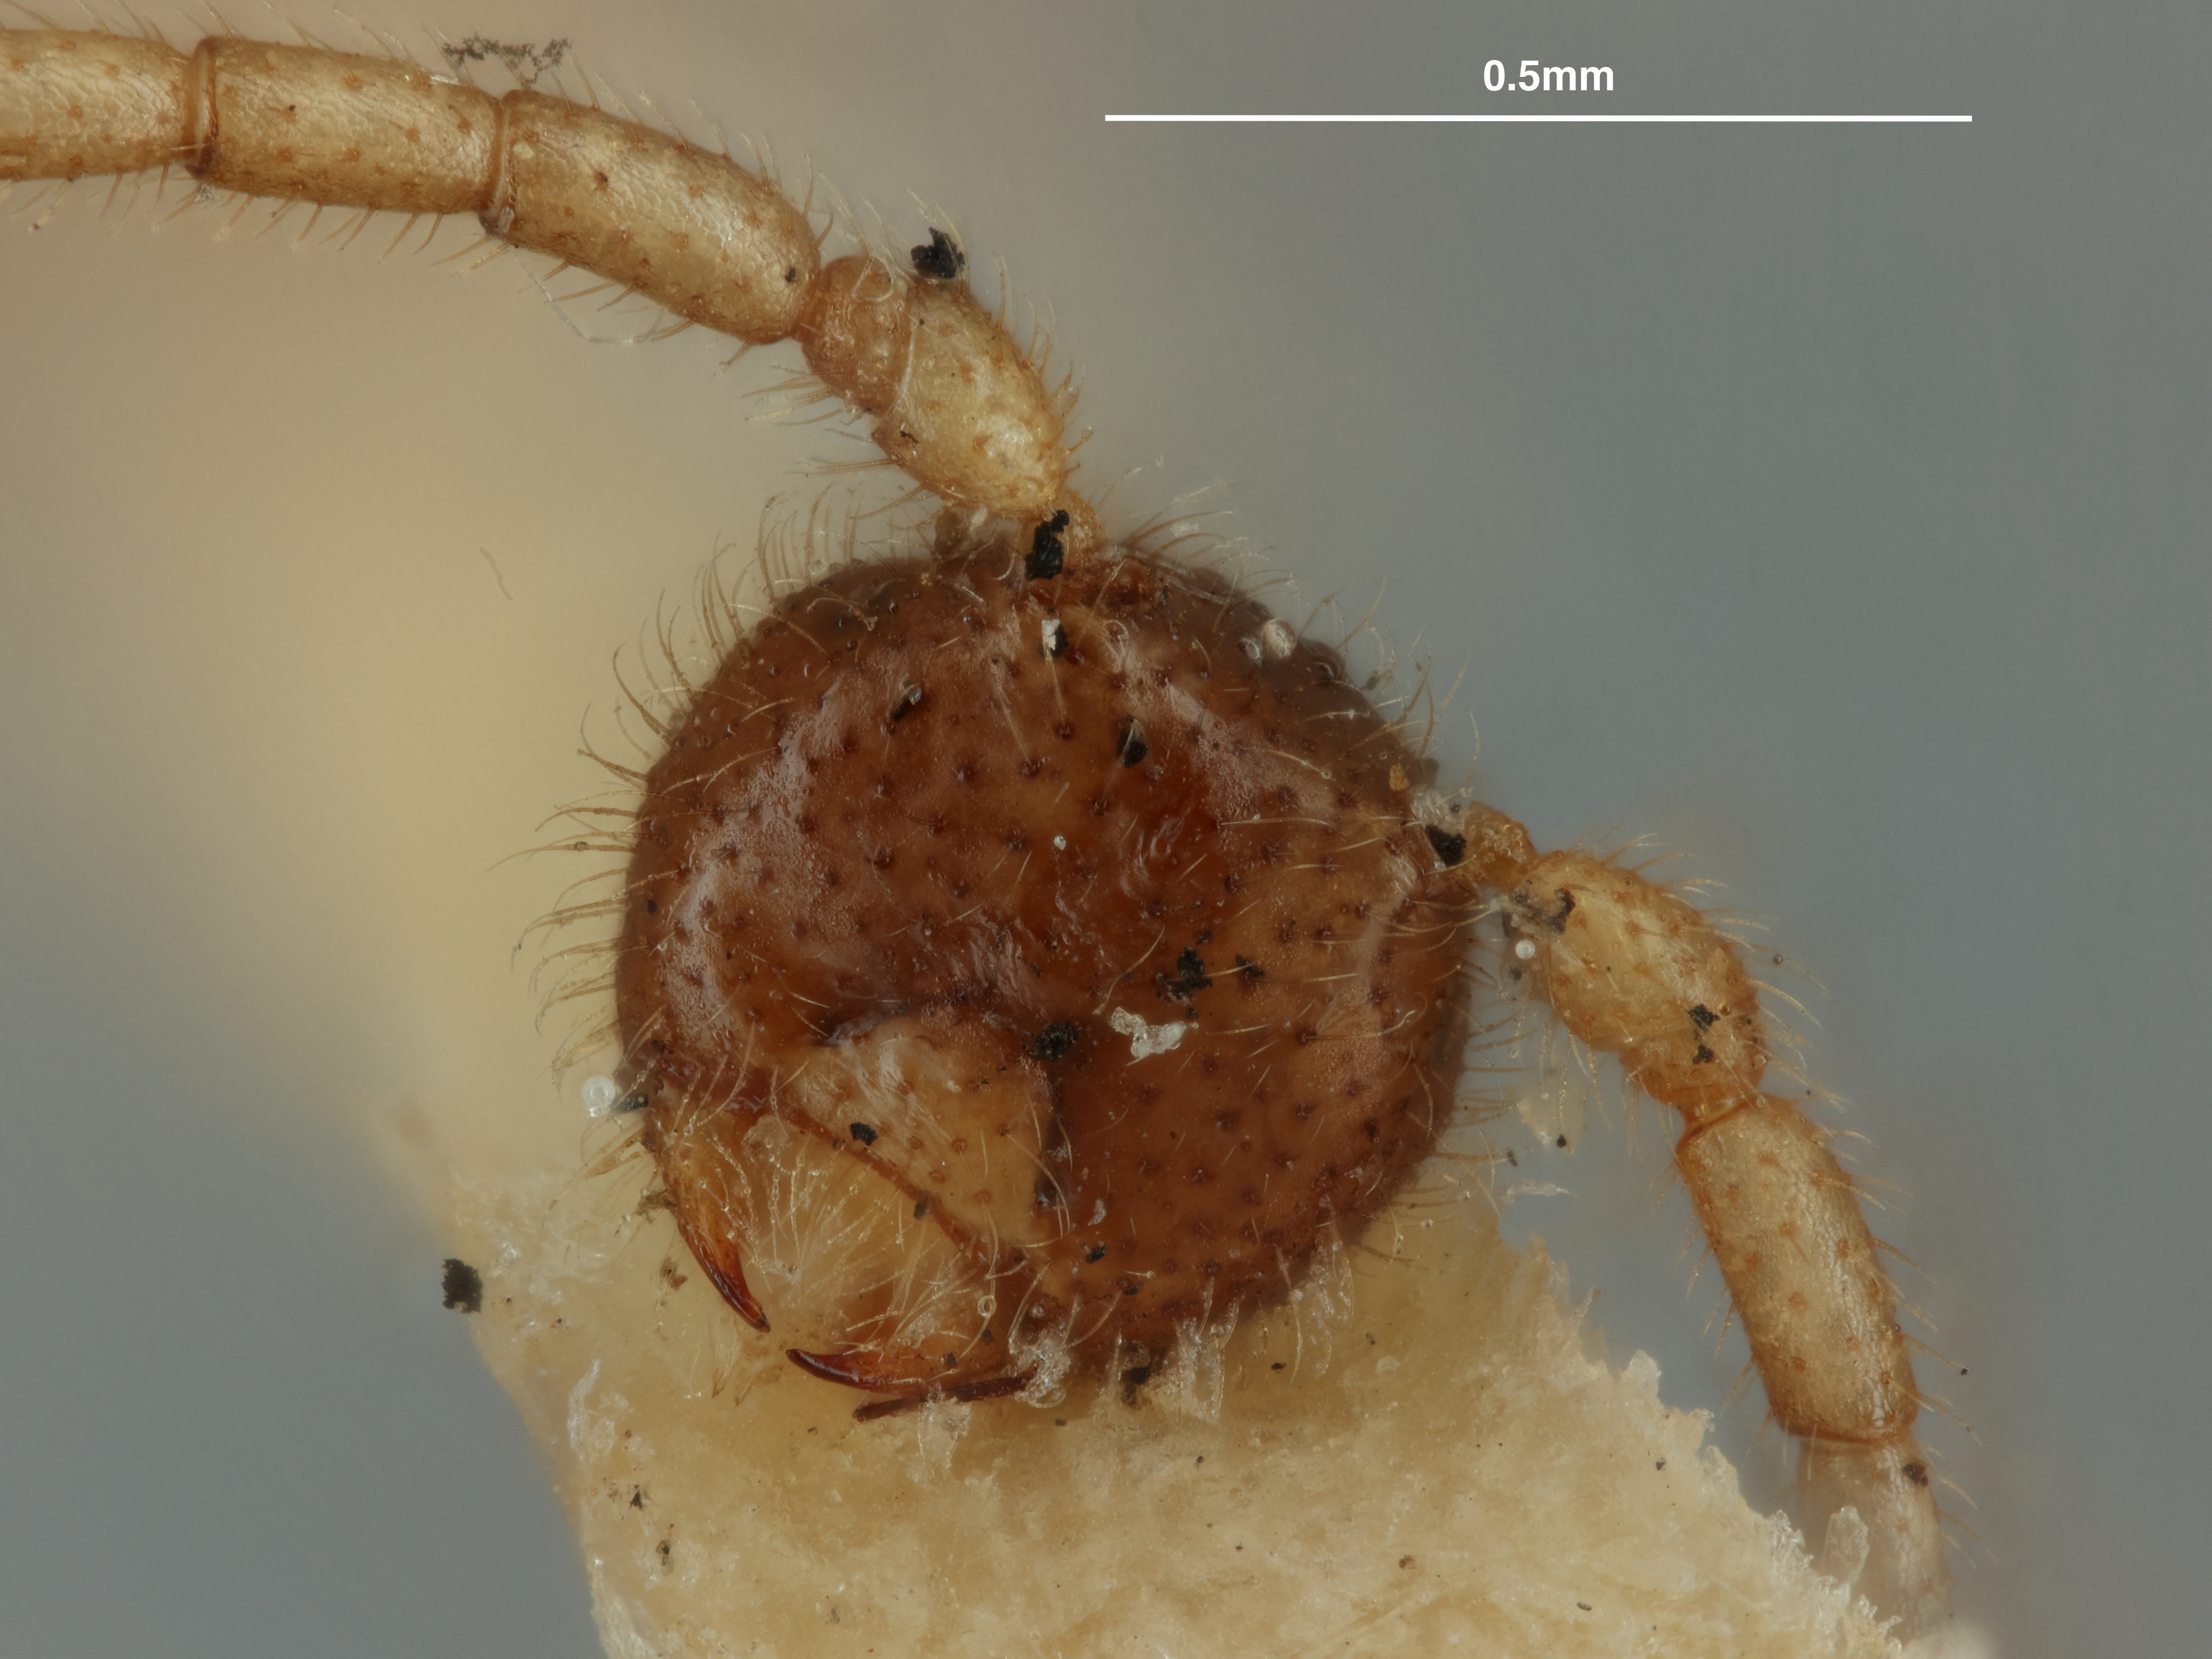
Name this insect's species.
Ypsistocerus vestigialis
